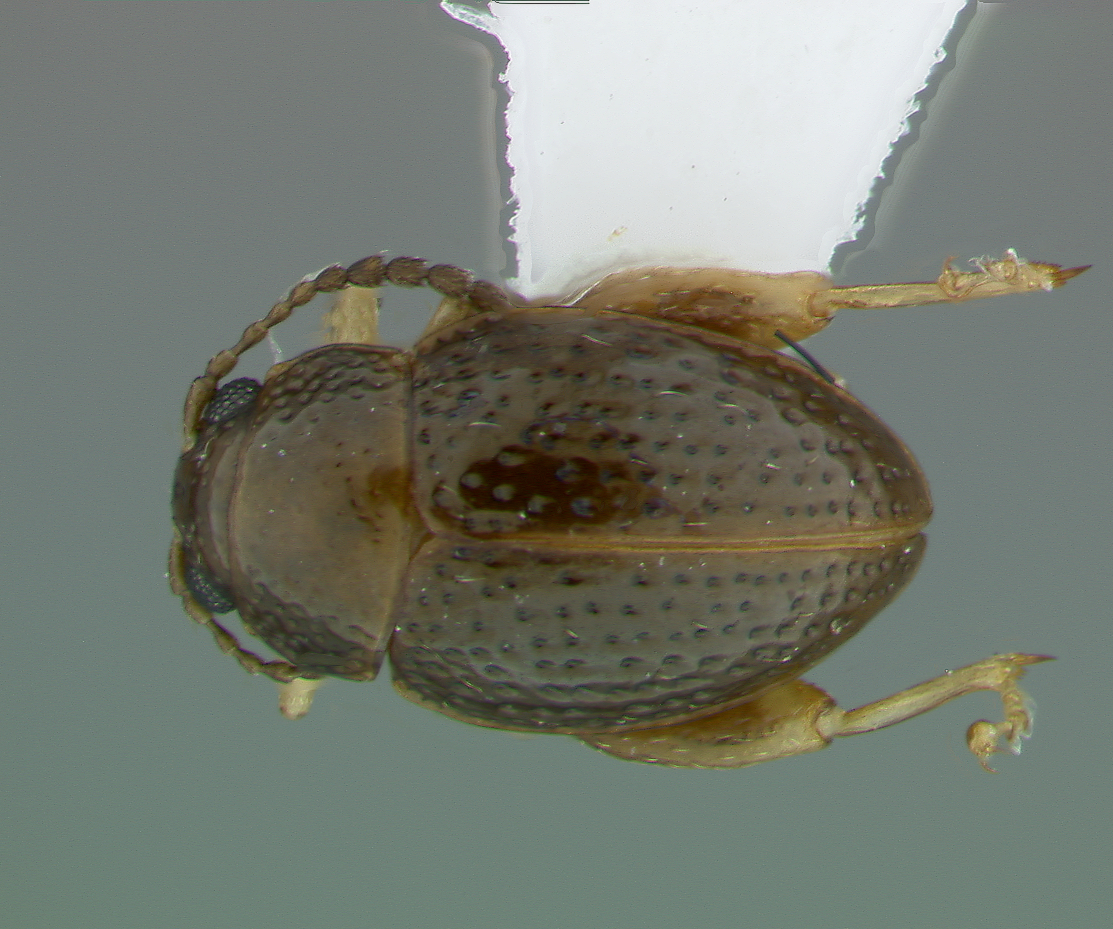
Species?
Normaltica iviei
